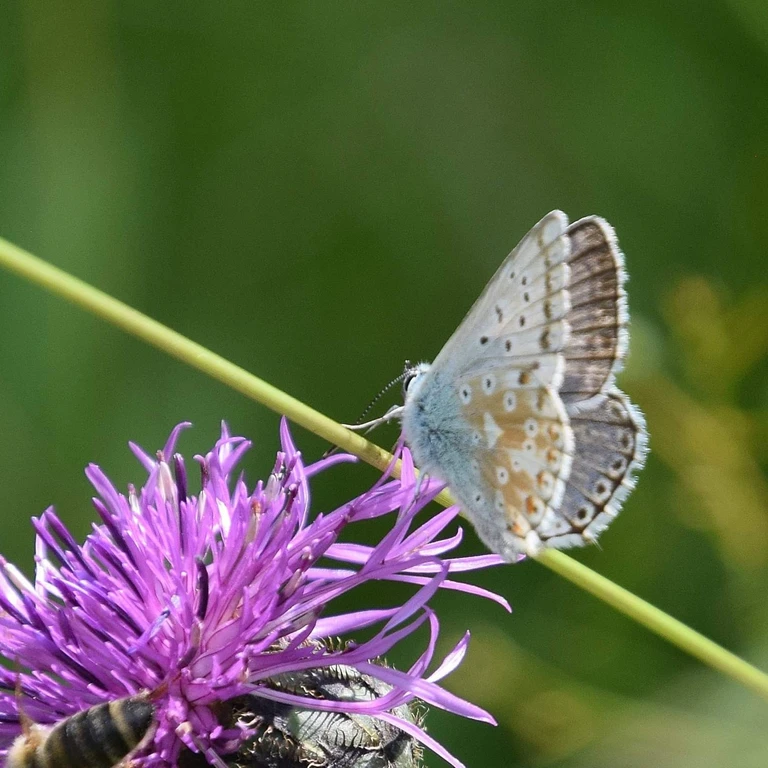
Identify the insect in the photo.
Lysandra coridon
